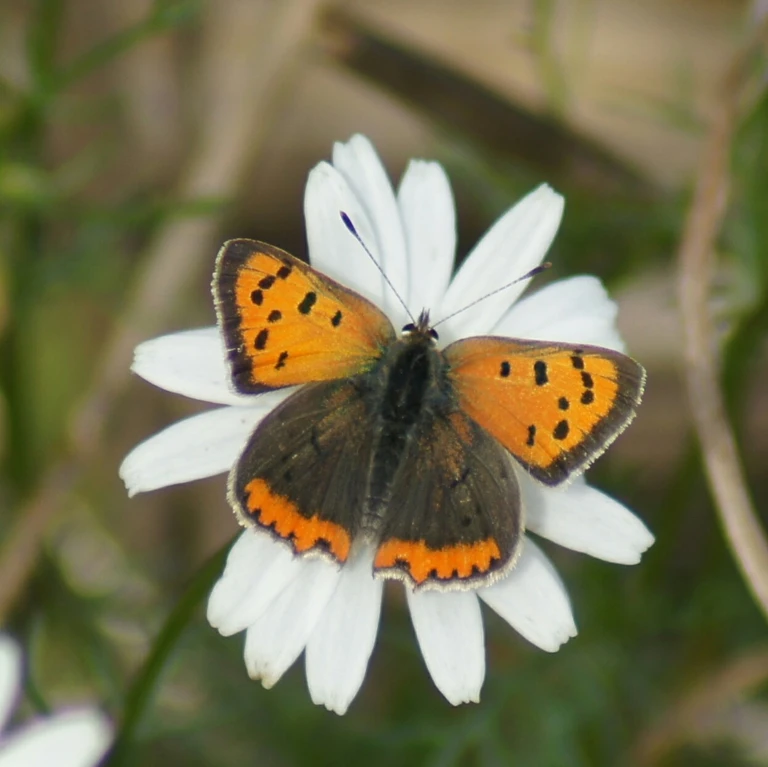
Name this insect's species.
Lycaena phlaeas
